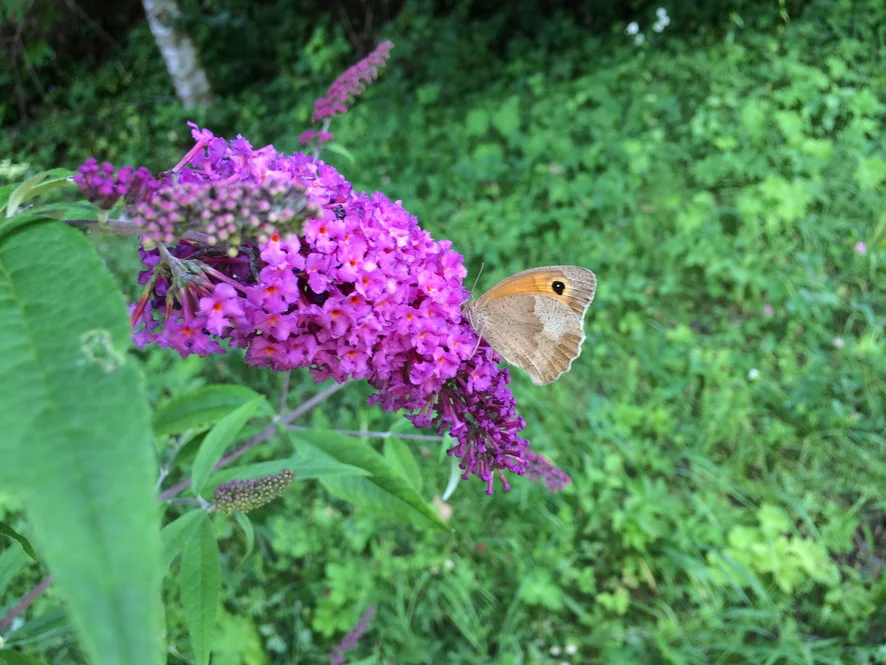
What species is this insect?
Maniola jurtina
